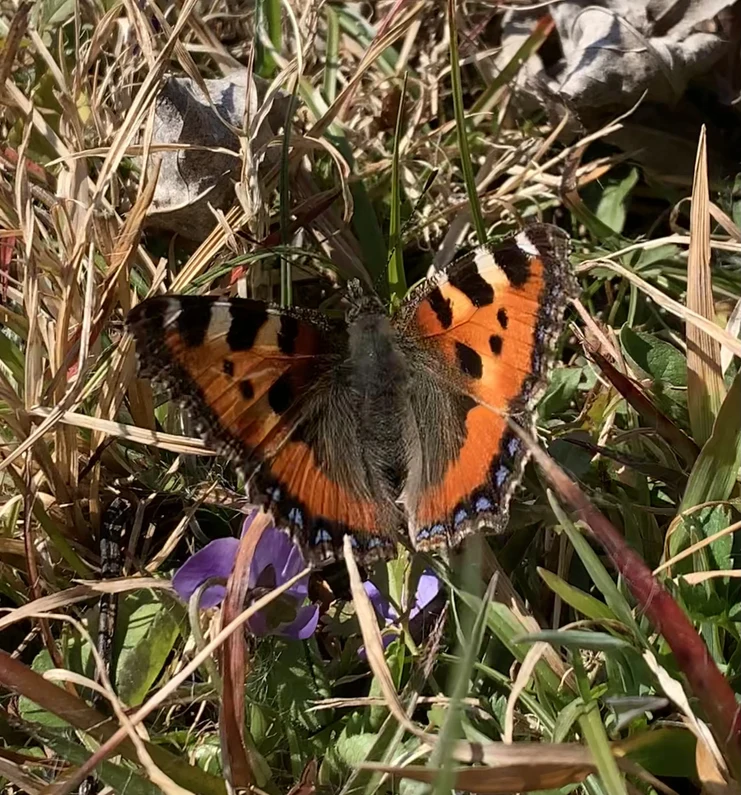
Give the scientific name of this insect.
Aglais urticae
